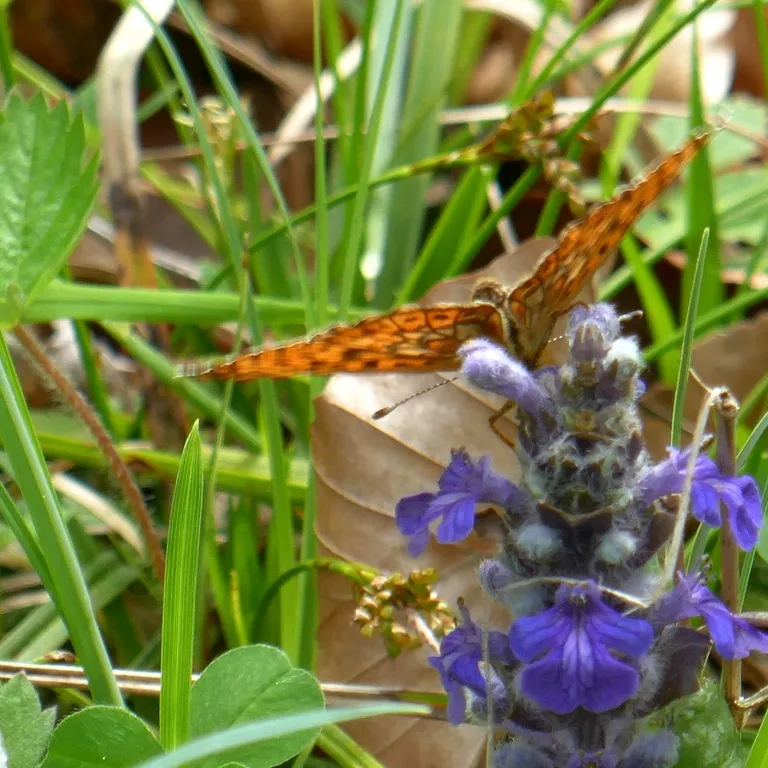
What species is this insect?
Boloria euphrosyne (also Clossiana euphrosyne)
